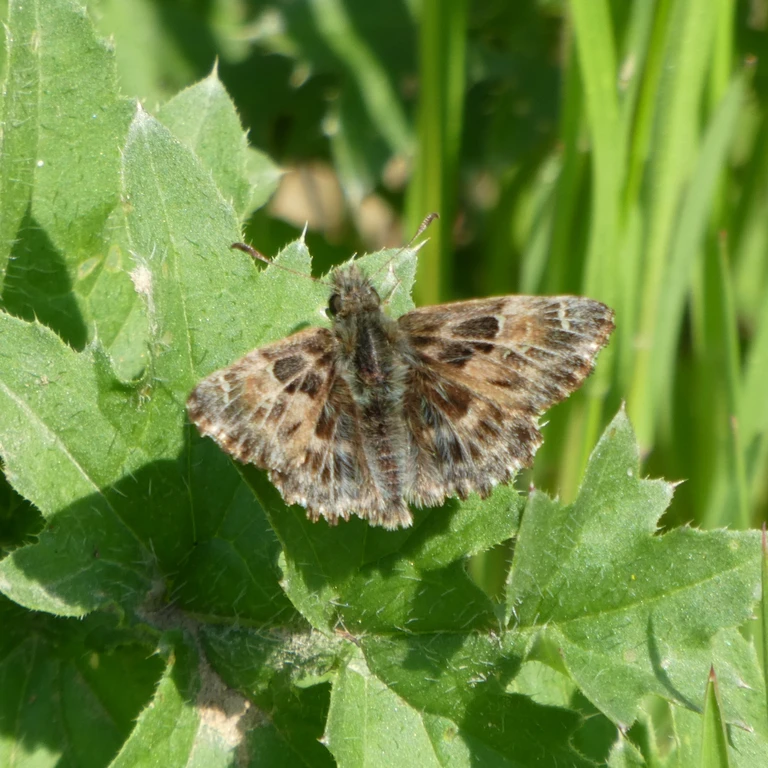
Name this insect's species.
Carcharodus alceae
